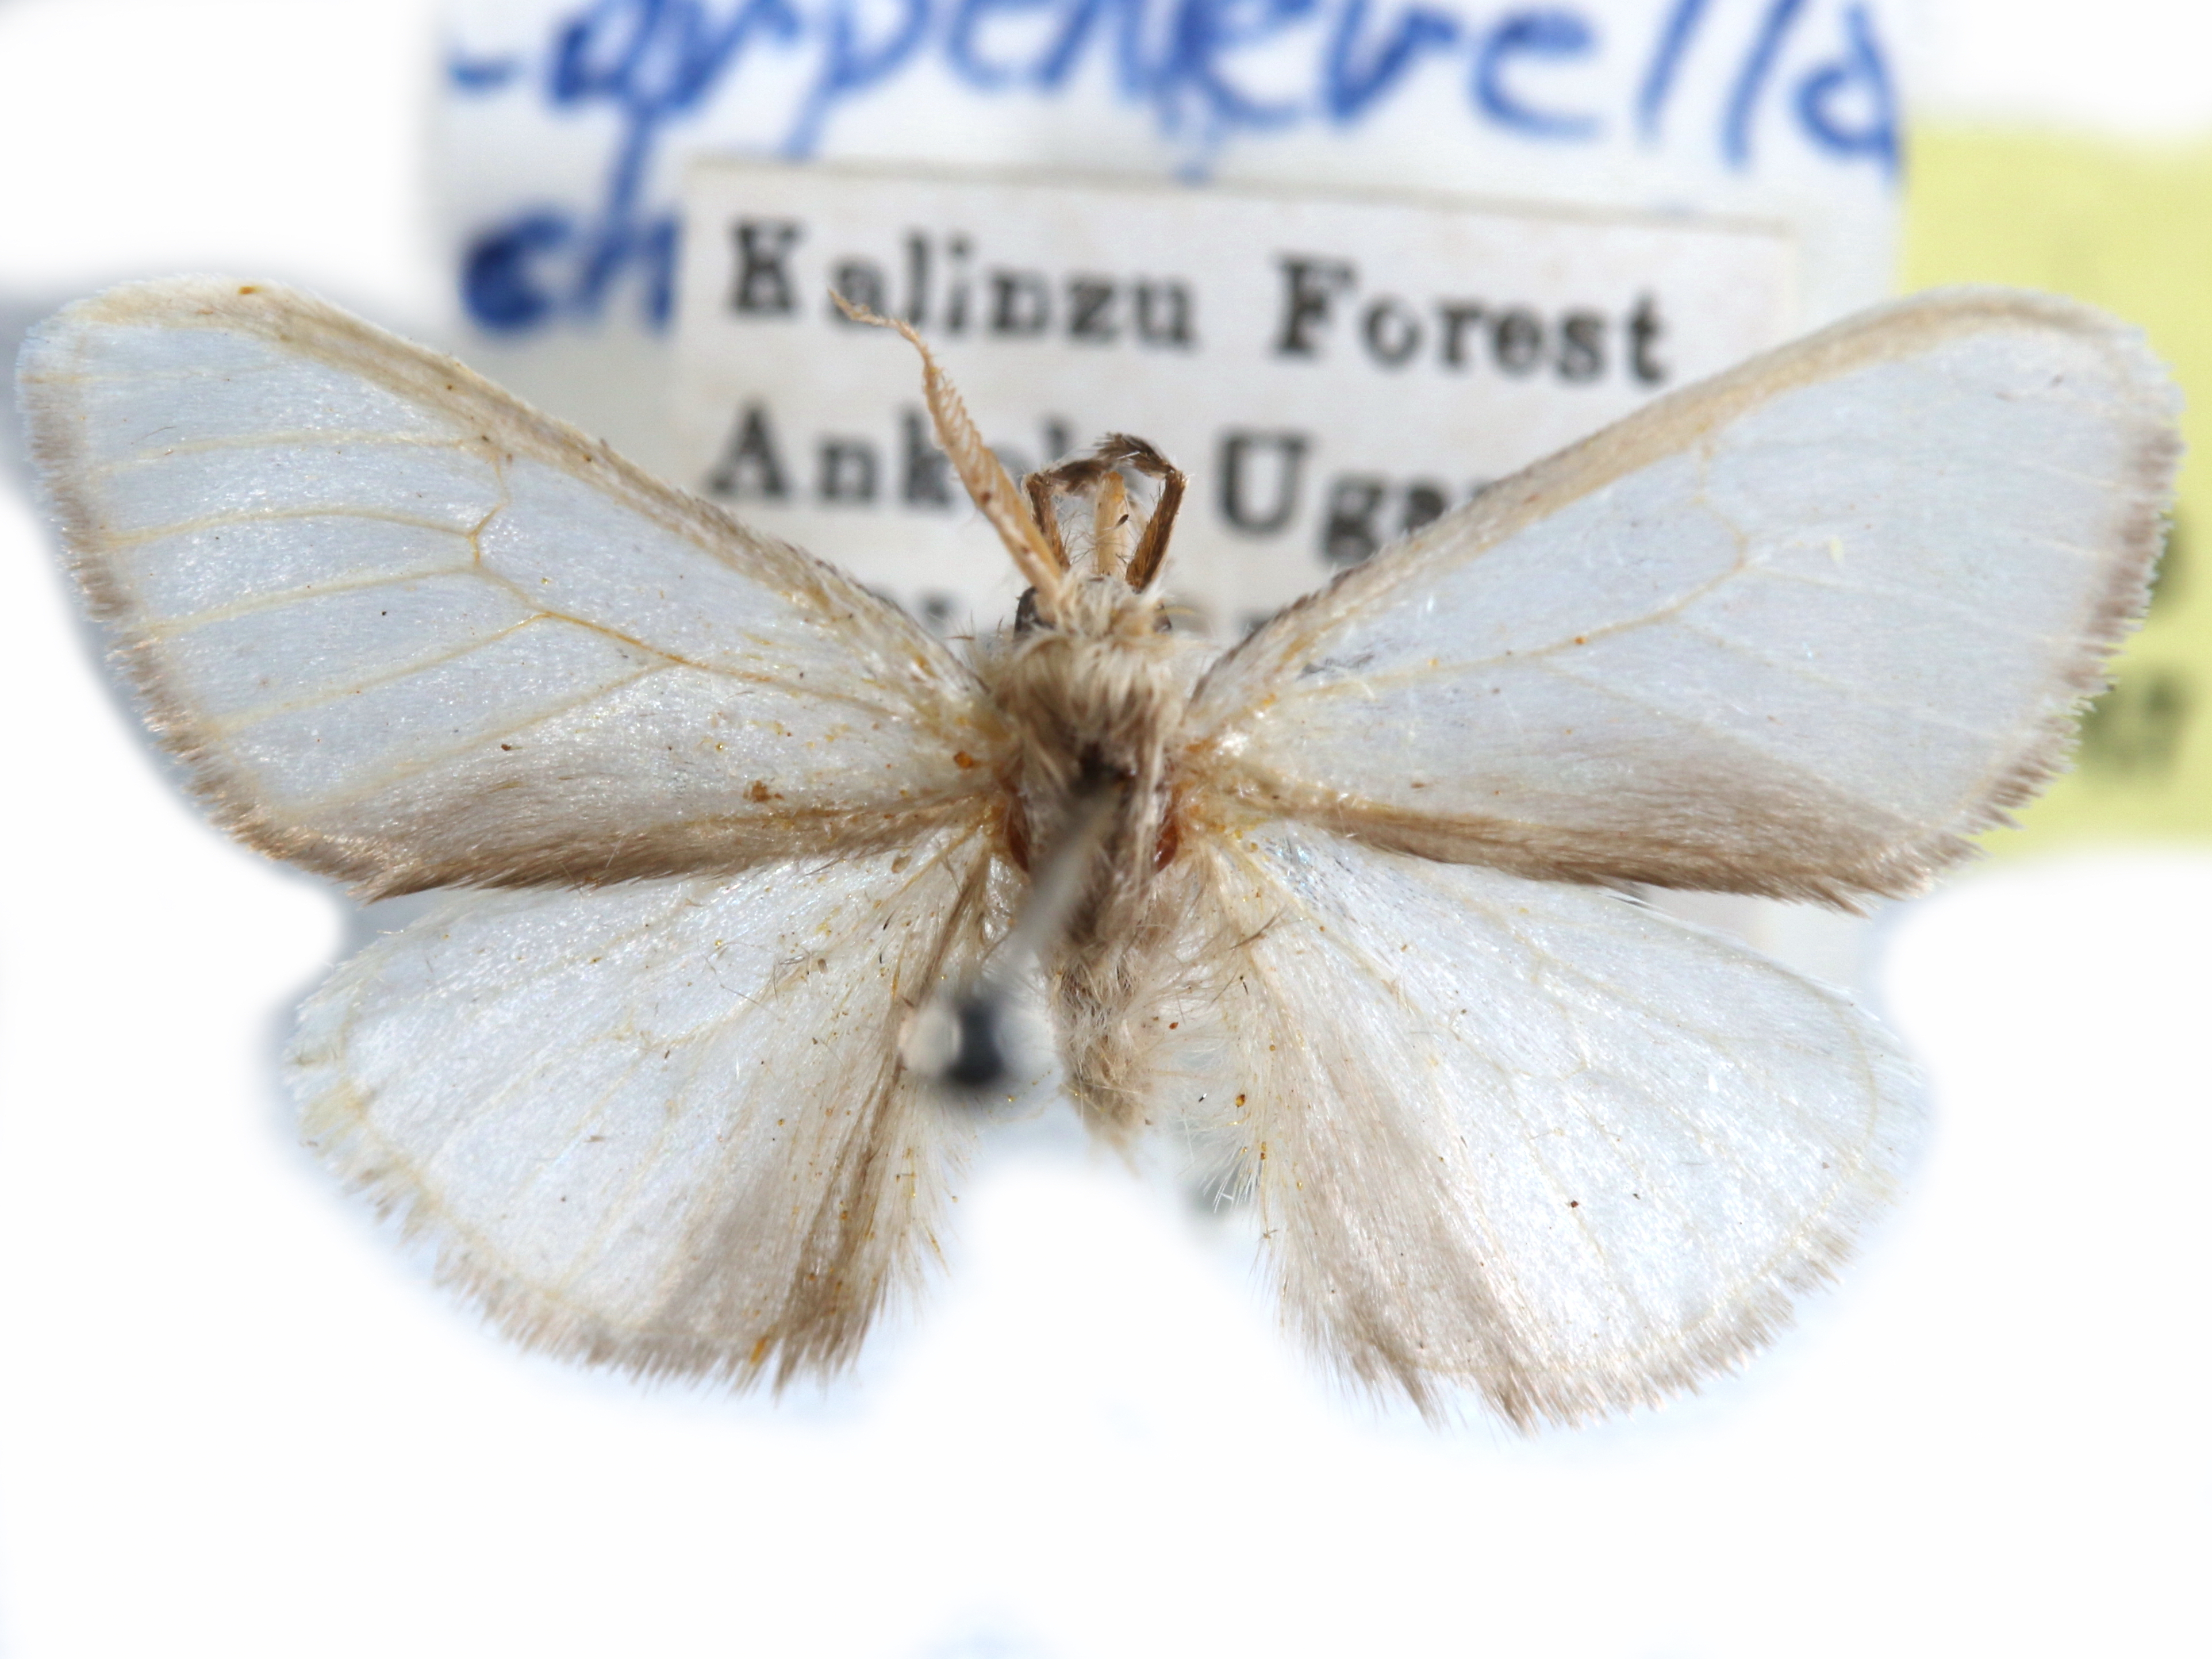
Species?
Carpenterella chionobosca
